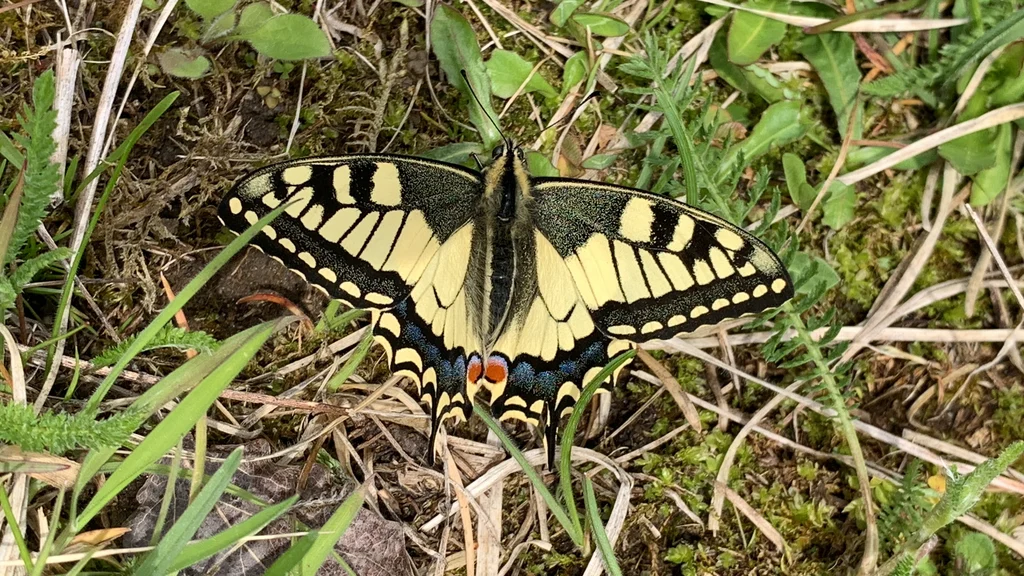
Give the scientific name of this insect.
Papilio machaon
